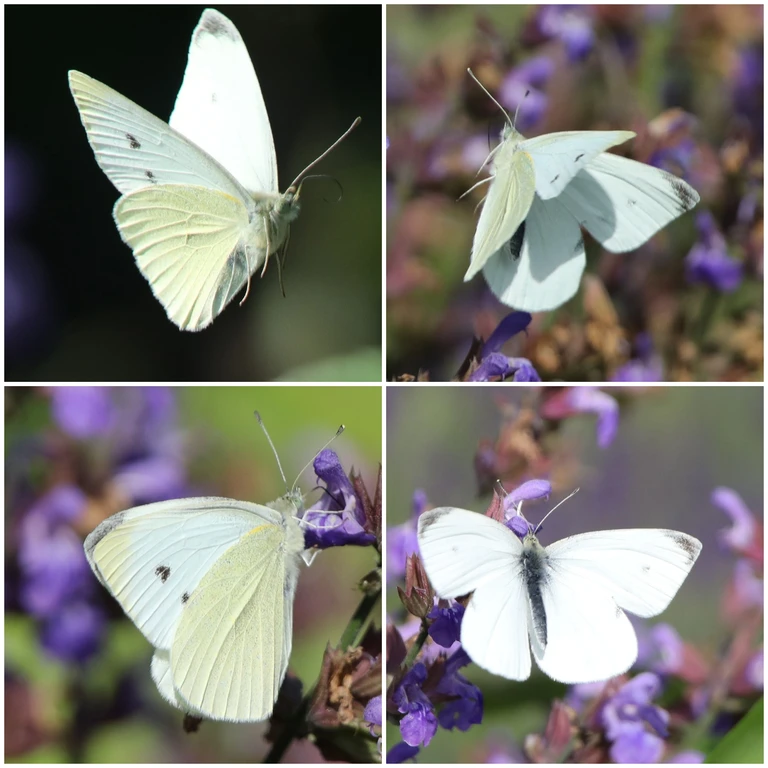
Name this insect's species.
Pieris rapae
